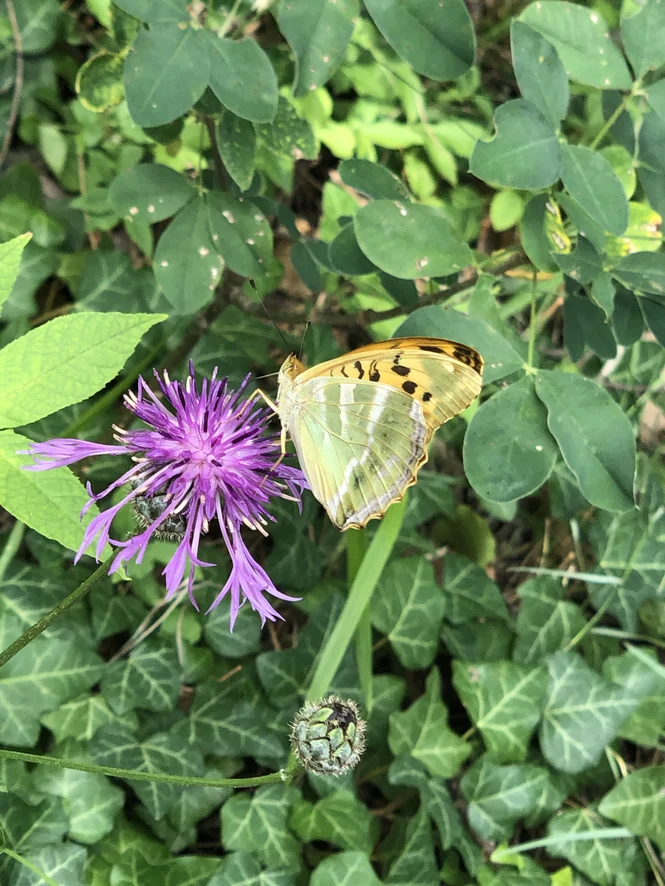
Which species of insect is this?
Argynnis paphia
